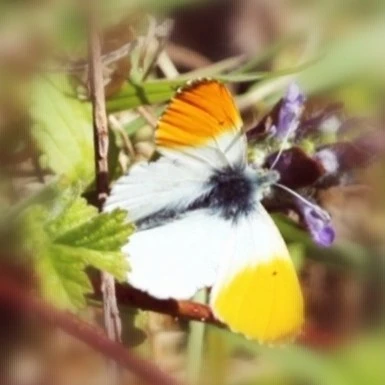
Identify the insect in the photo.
Anthocharis cardamines
